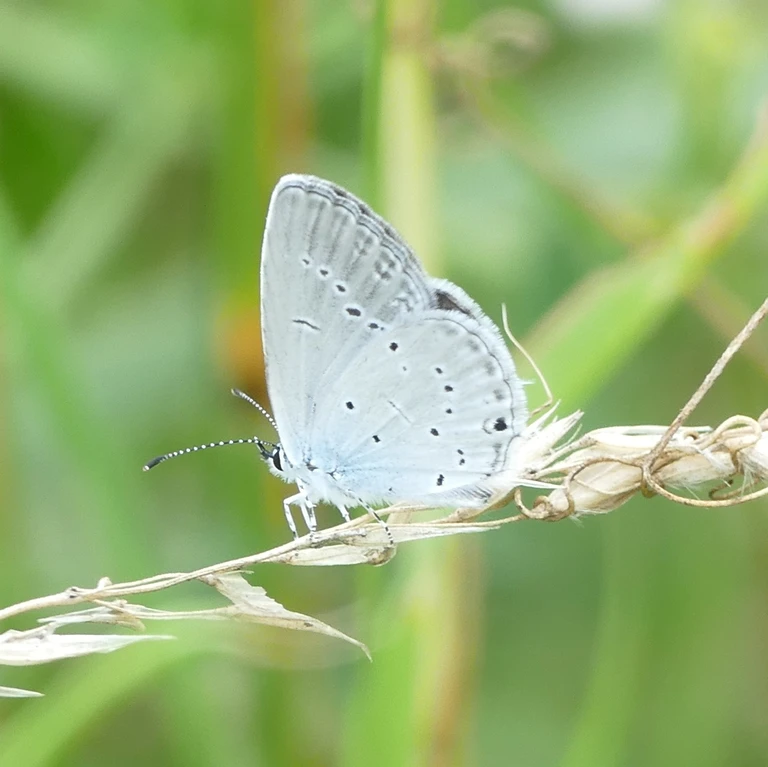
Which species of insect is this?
Cupido decolorata (also Elkalyce decolorata)
